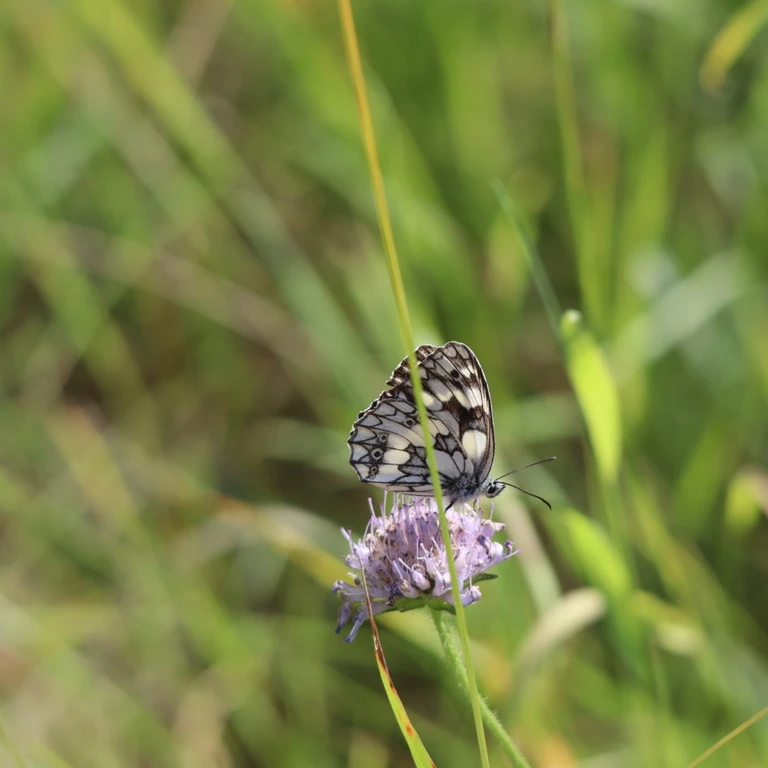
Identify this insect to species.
Melanargia galathea
